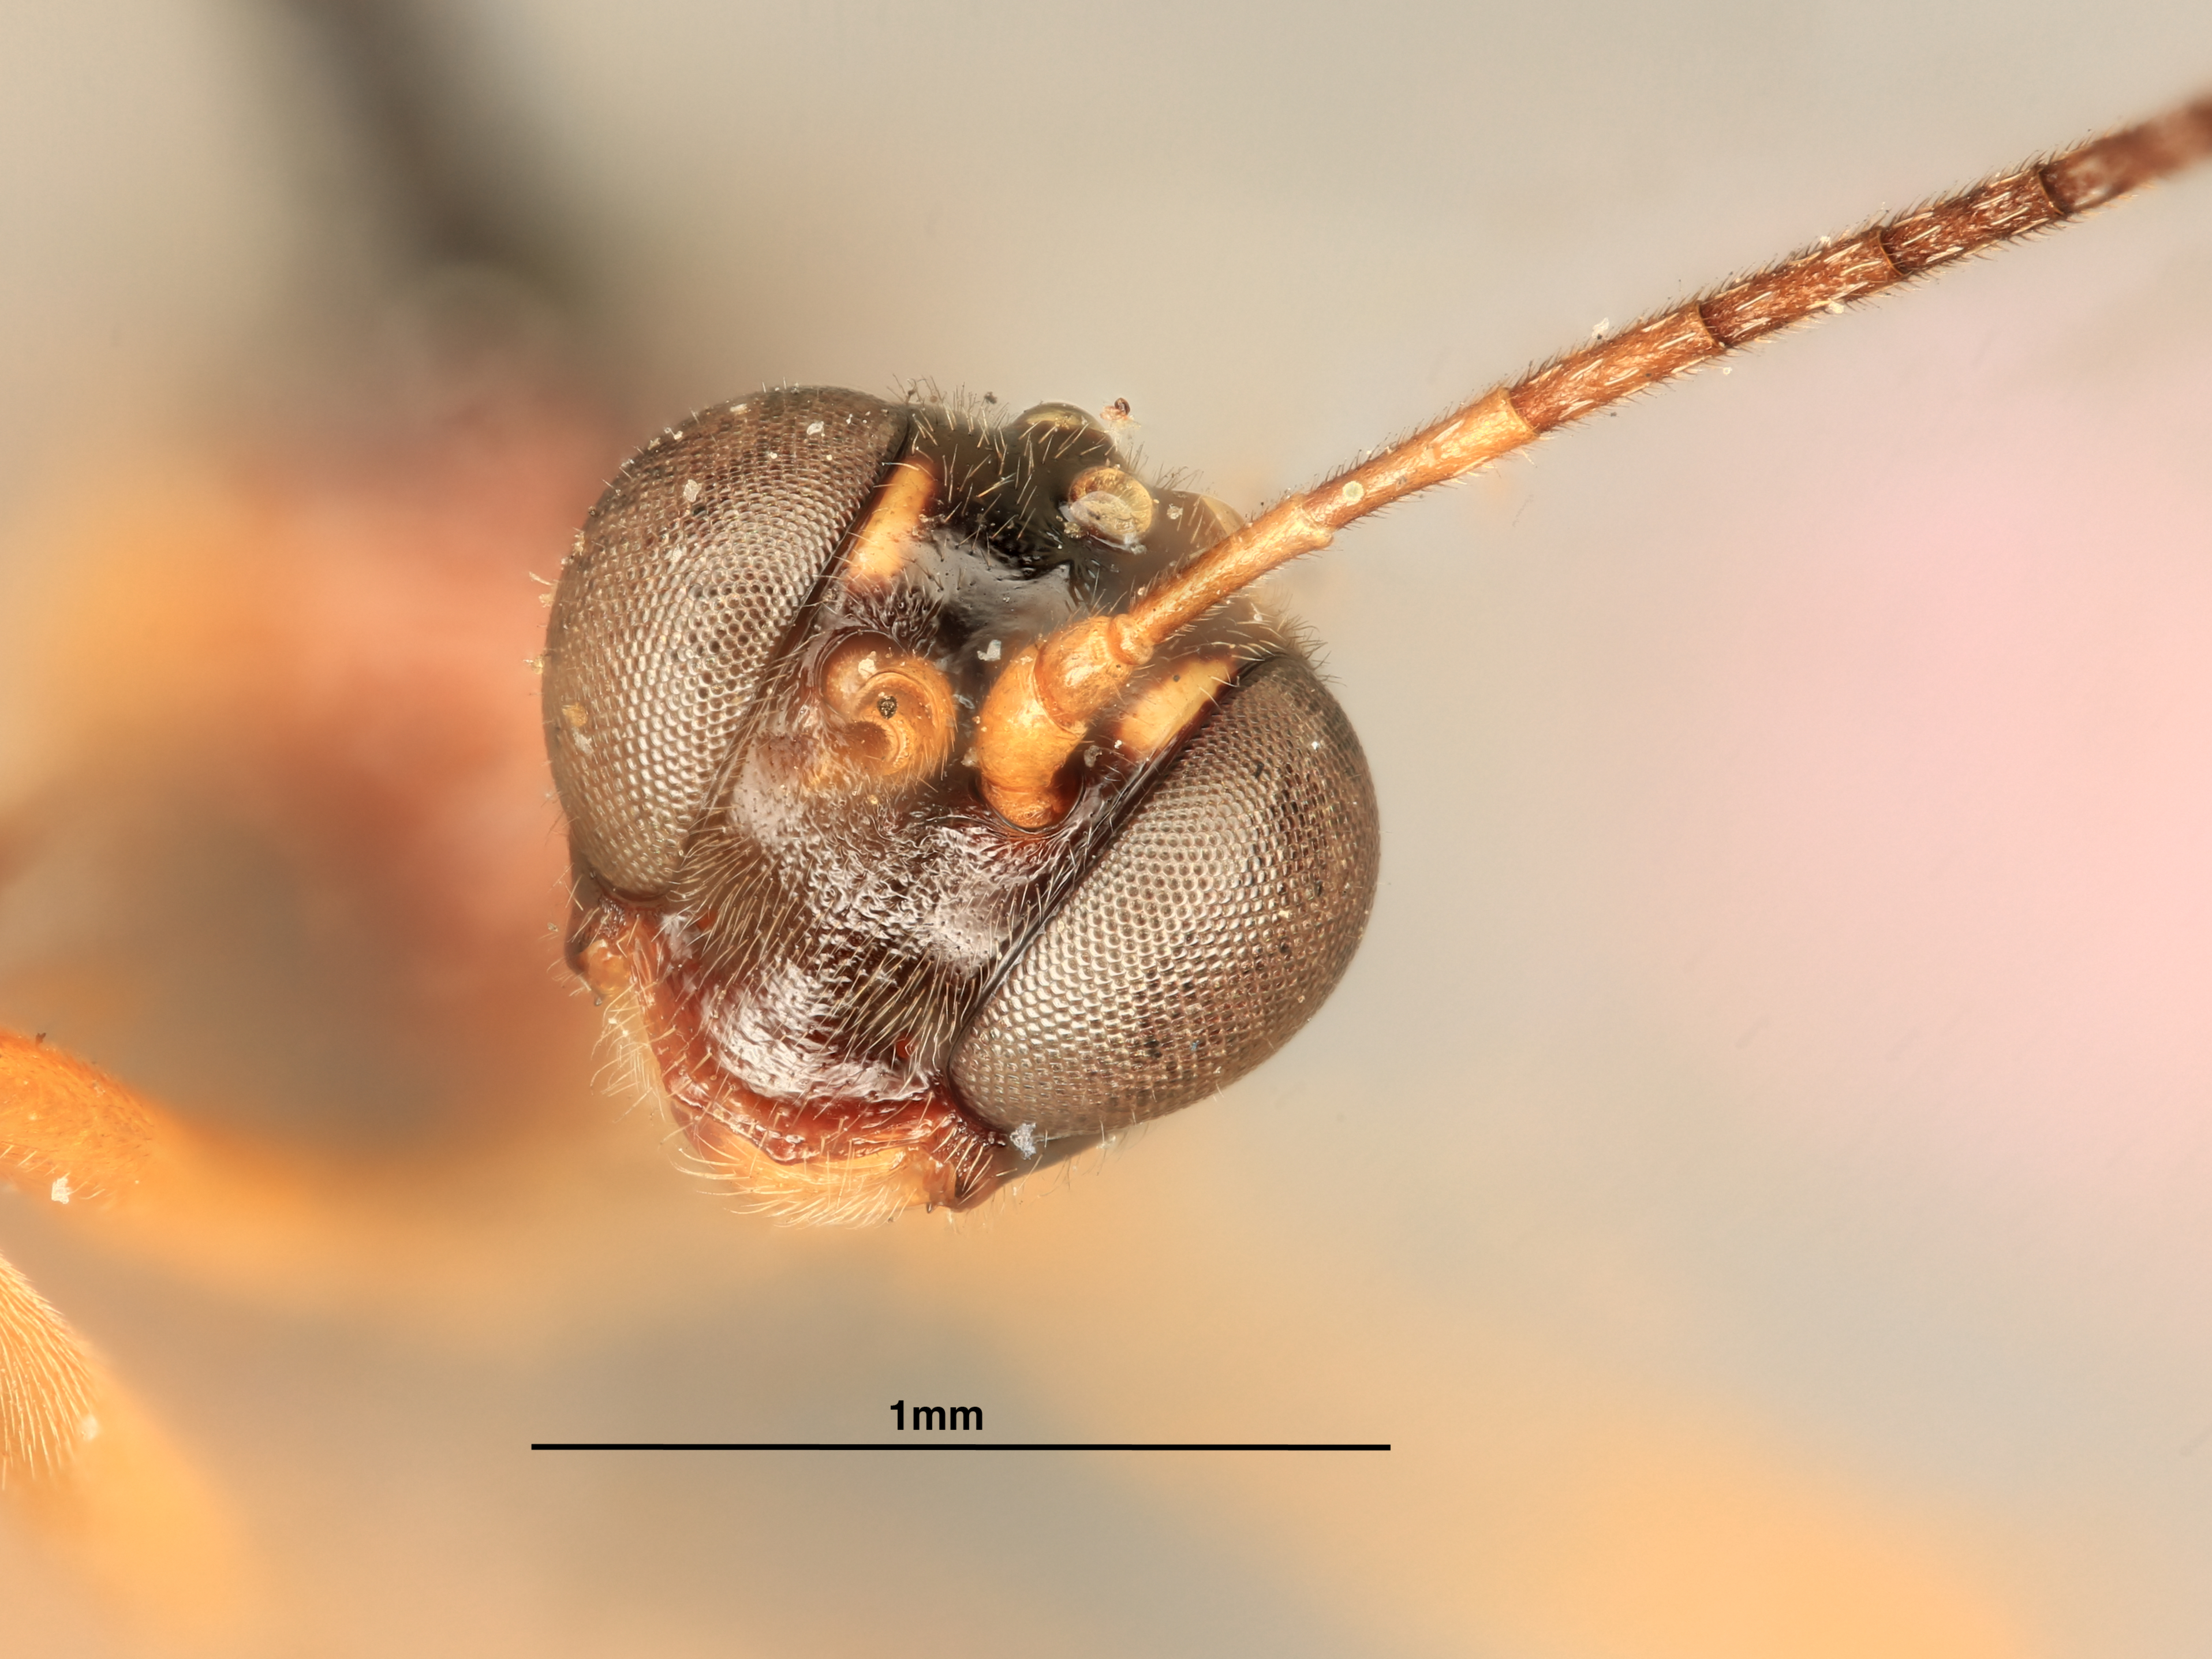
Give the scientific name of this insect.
Neogreeneia picticornis
